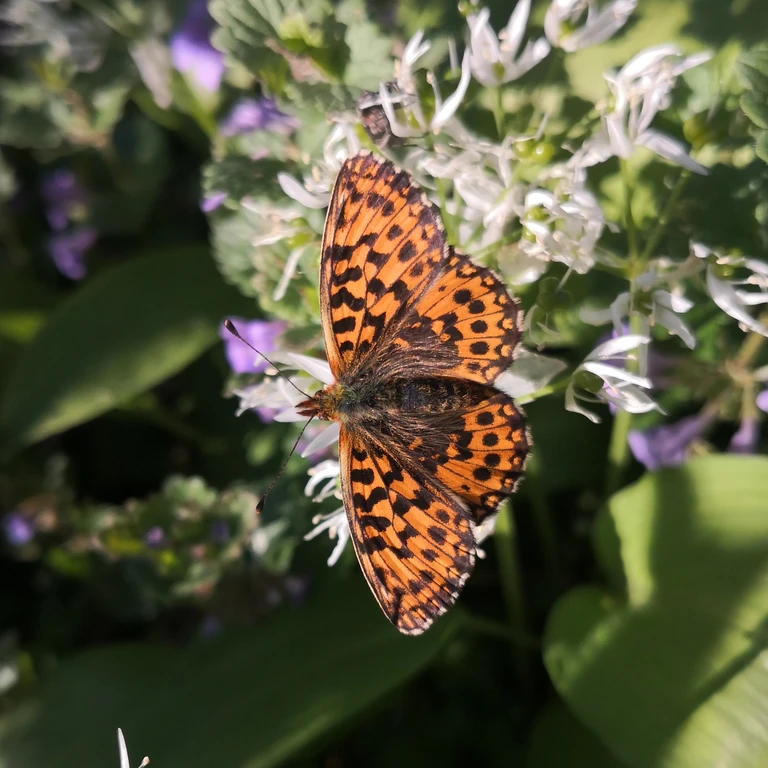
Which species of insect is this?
Boloria dia
